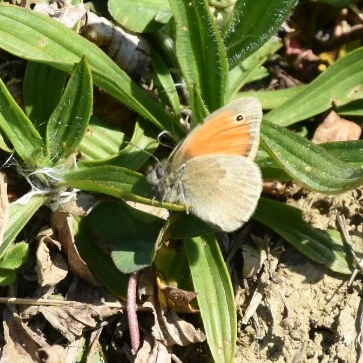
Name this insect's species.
Coenonympha pamphilus
